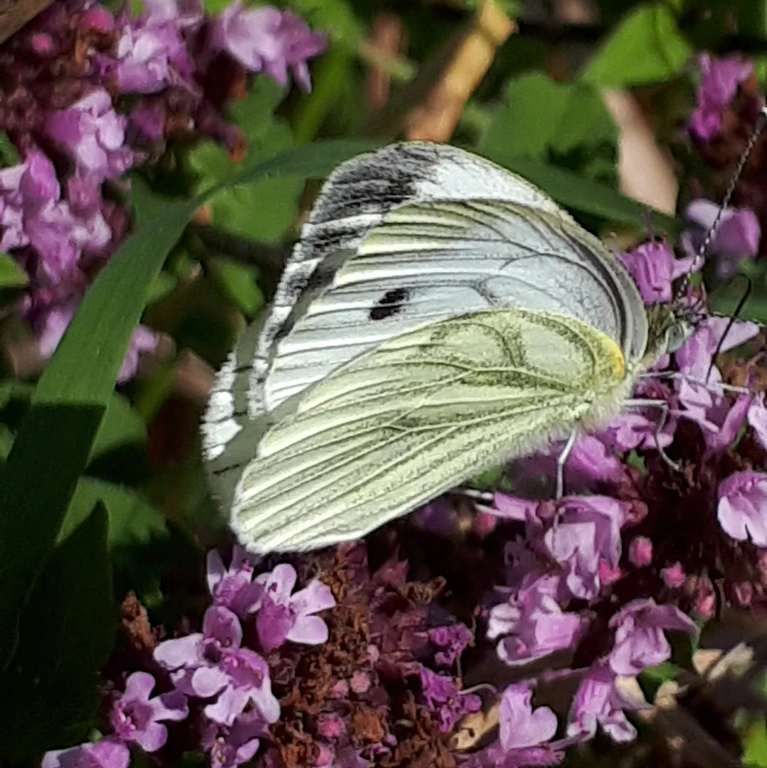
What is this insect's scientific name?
Pieris napi
